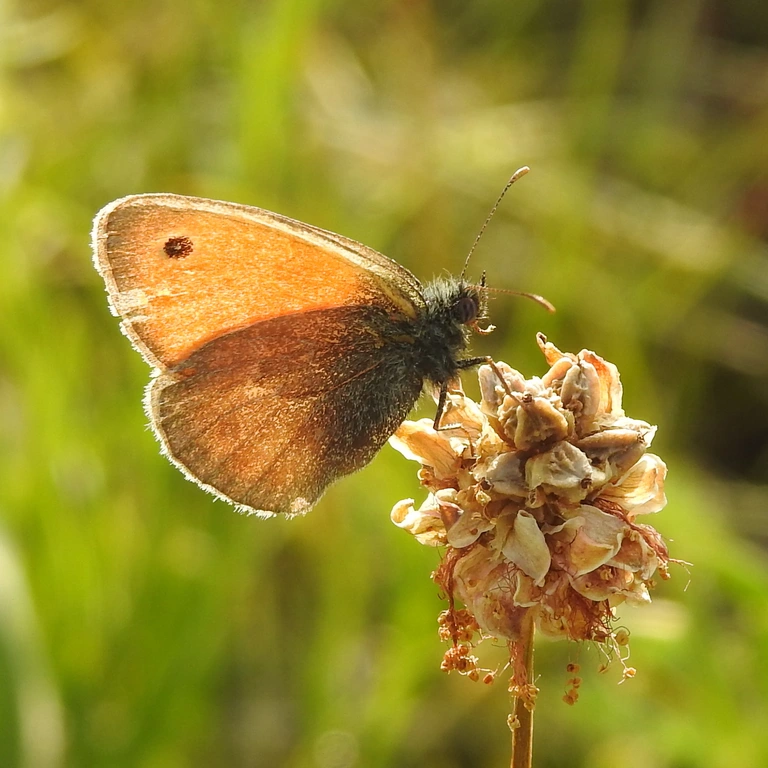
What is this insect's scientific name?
Coenonympha pamphilus
